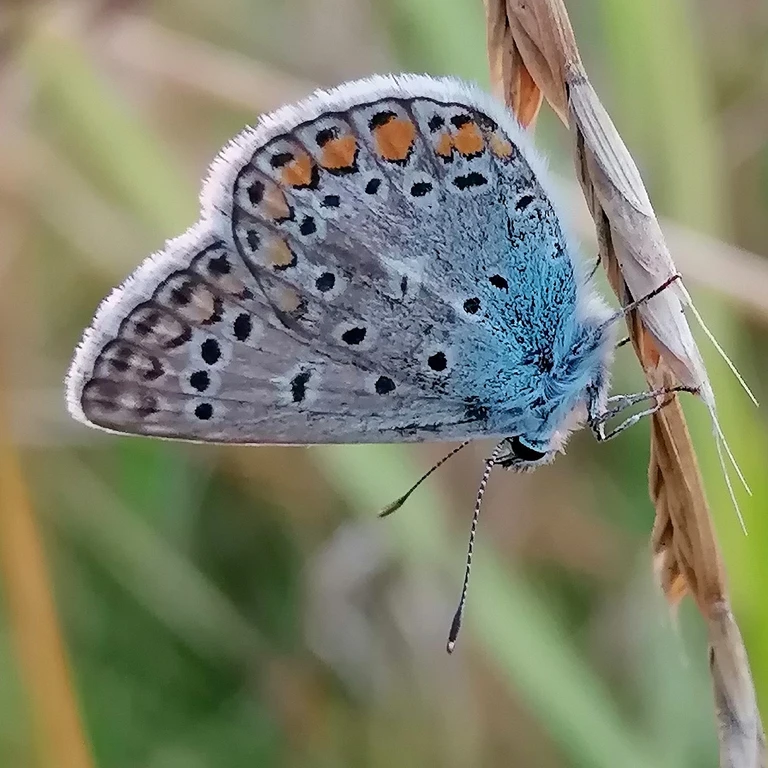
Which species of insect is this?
Polyommatus icarus
